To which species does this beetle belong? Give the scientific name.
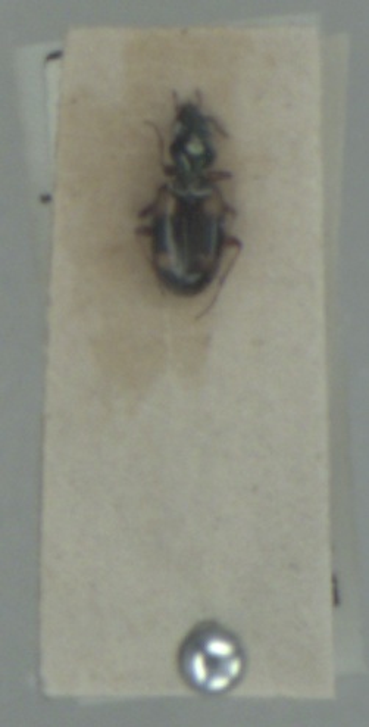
Bembidion articulatum
